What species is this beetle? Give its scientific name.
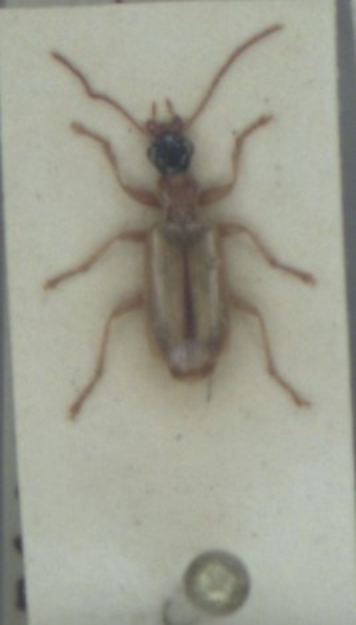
Demetrias atricapillus
